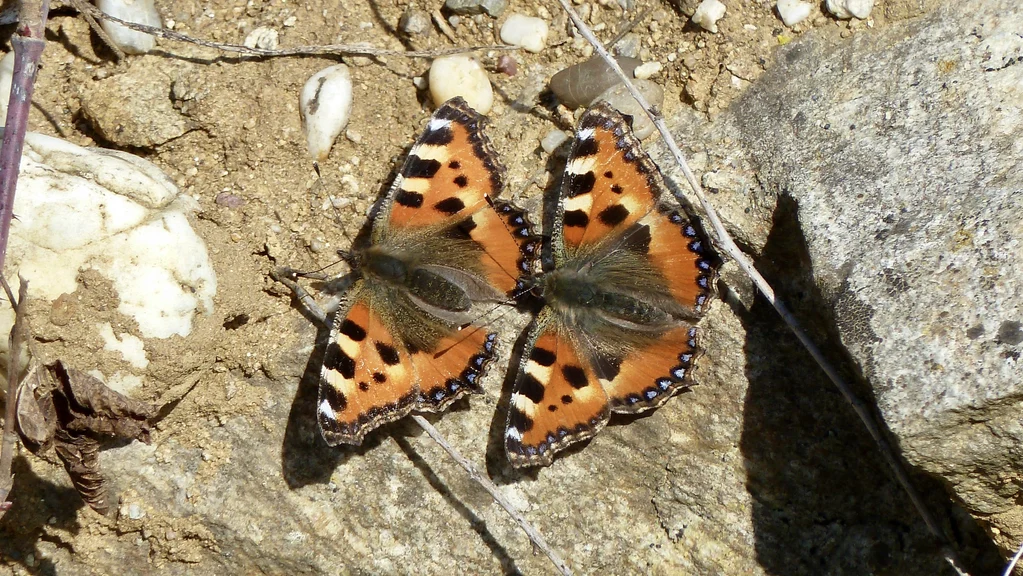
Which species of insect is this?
Aglais urticae
